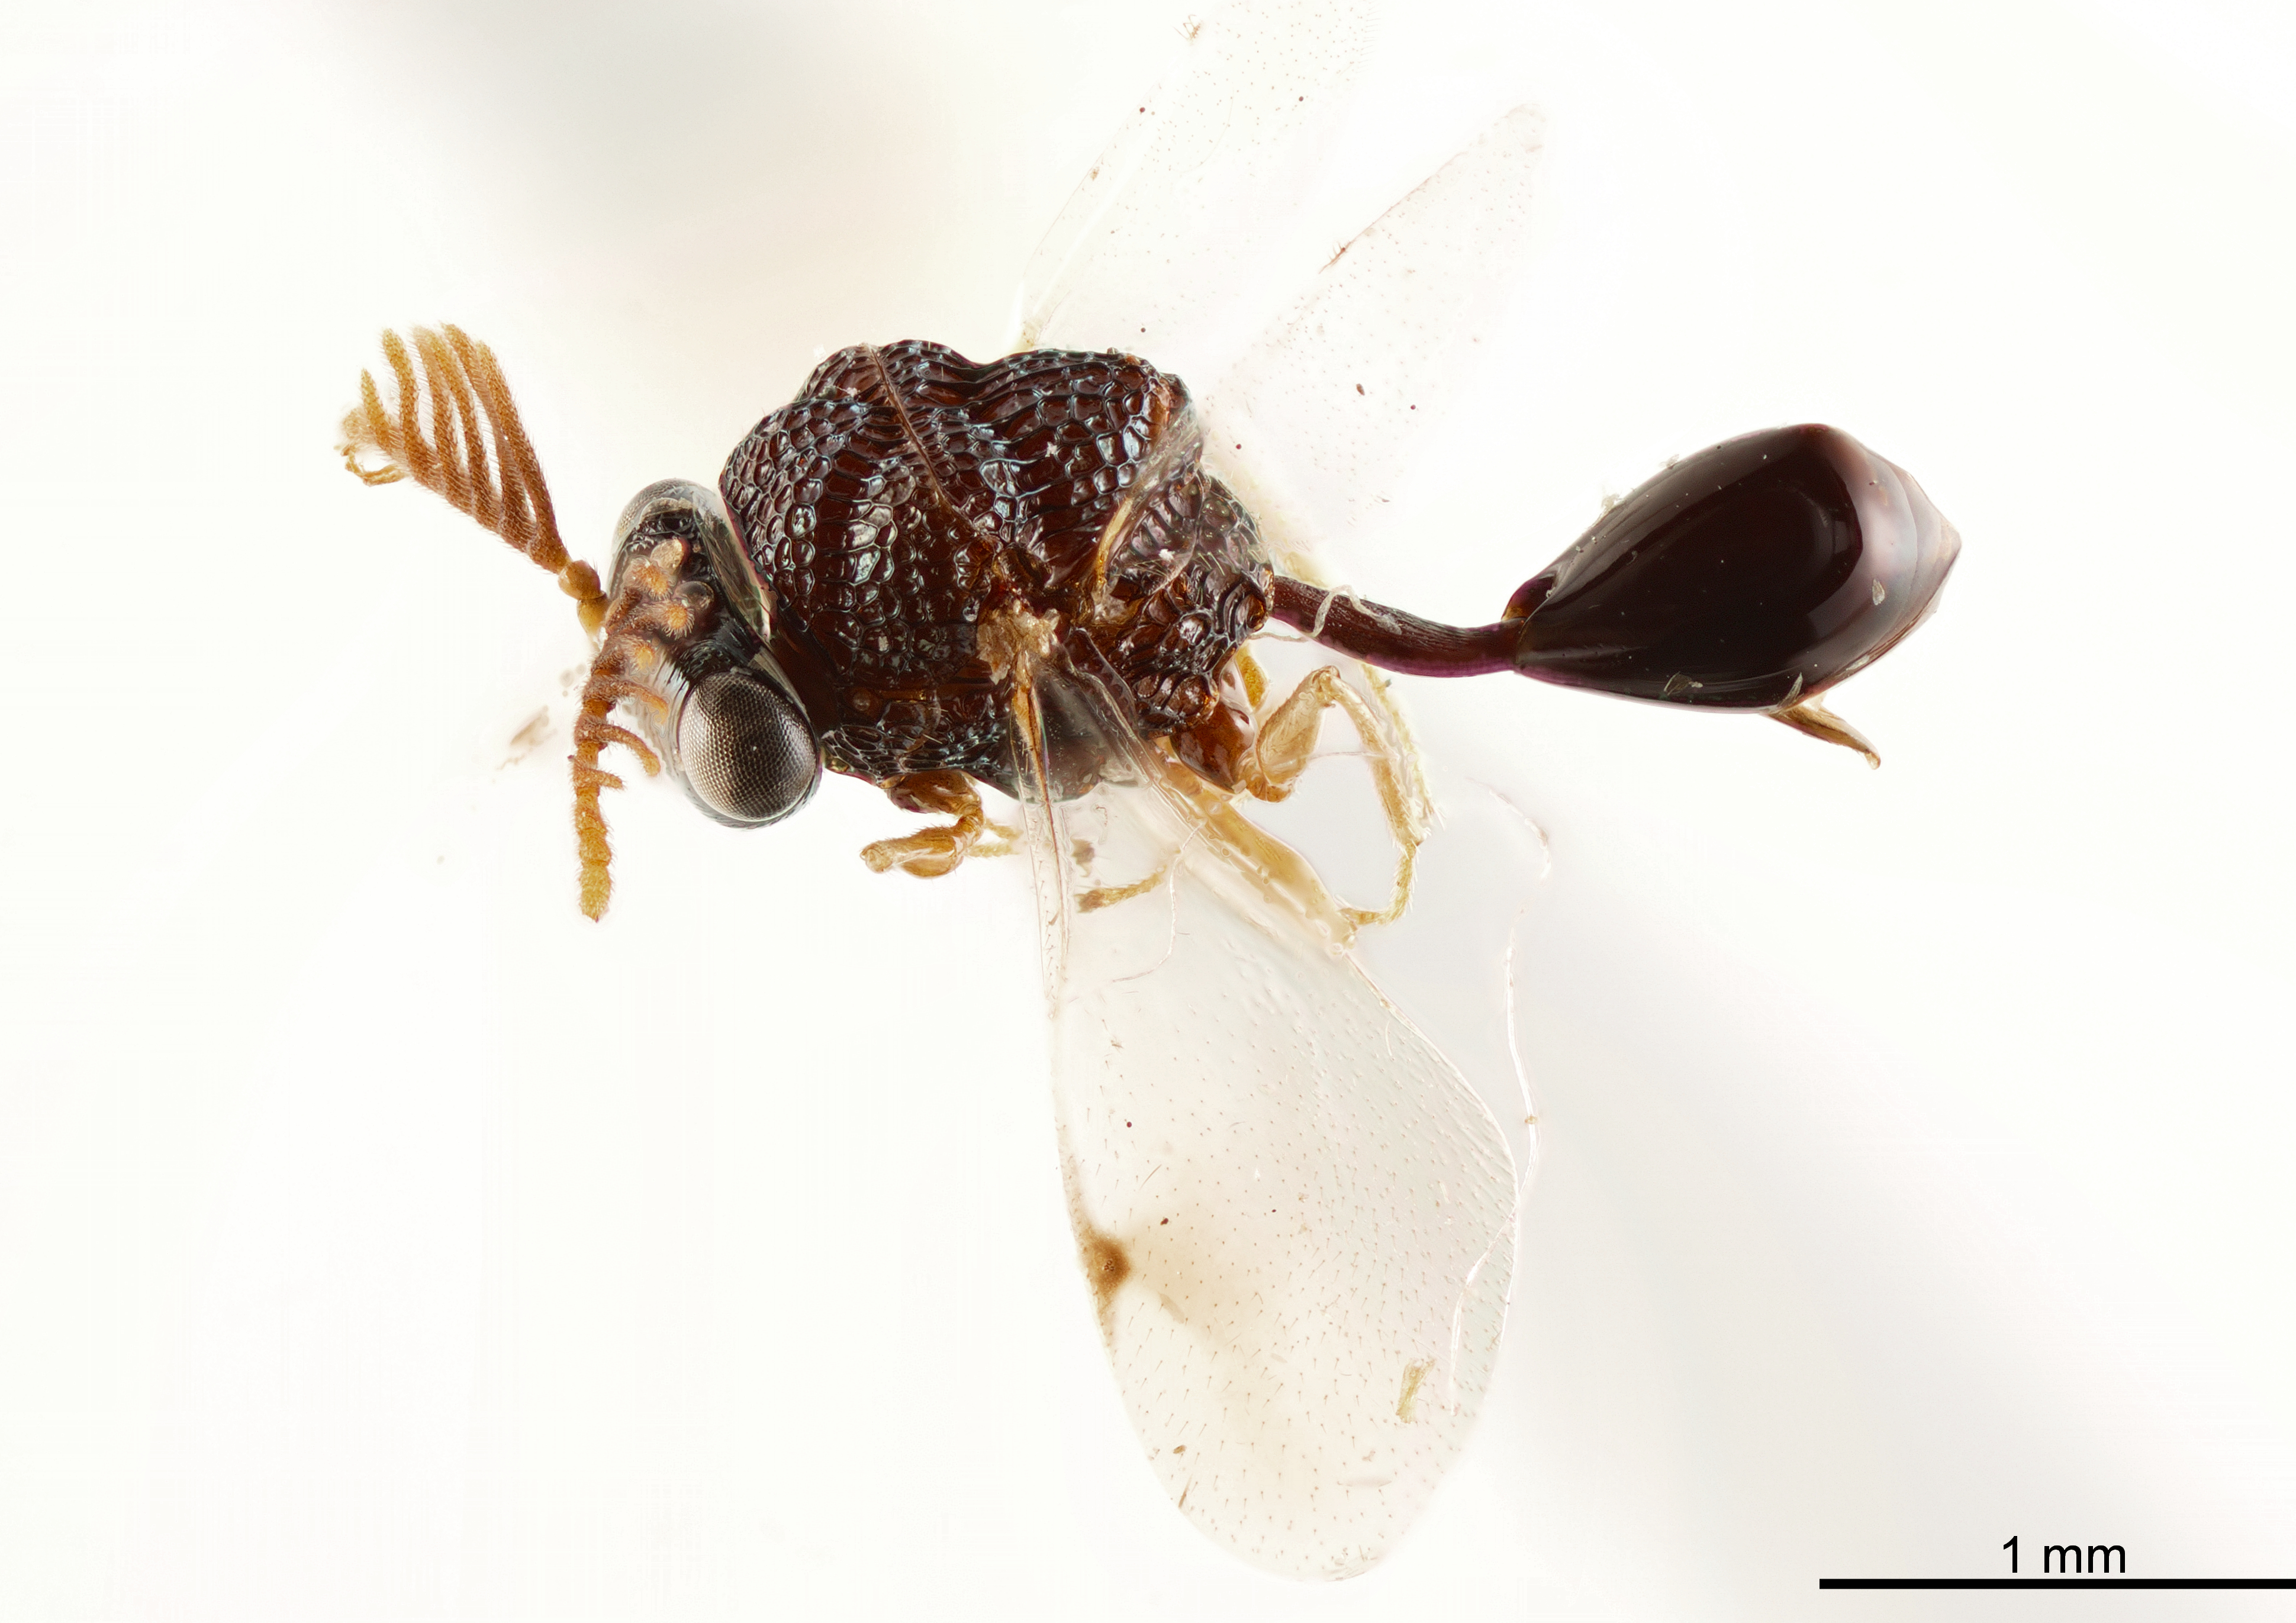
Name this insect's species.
Pseudochalcura americana
